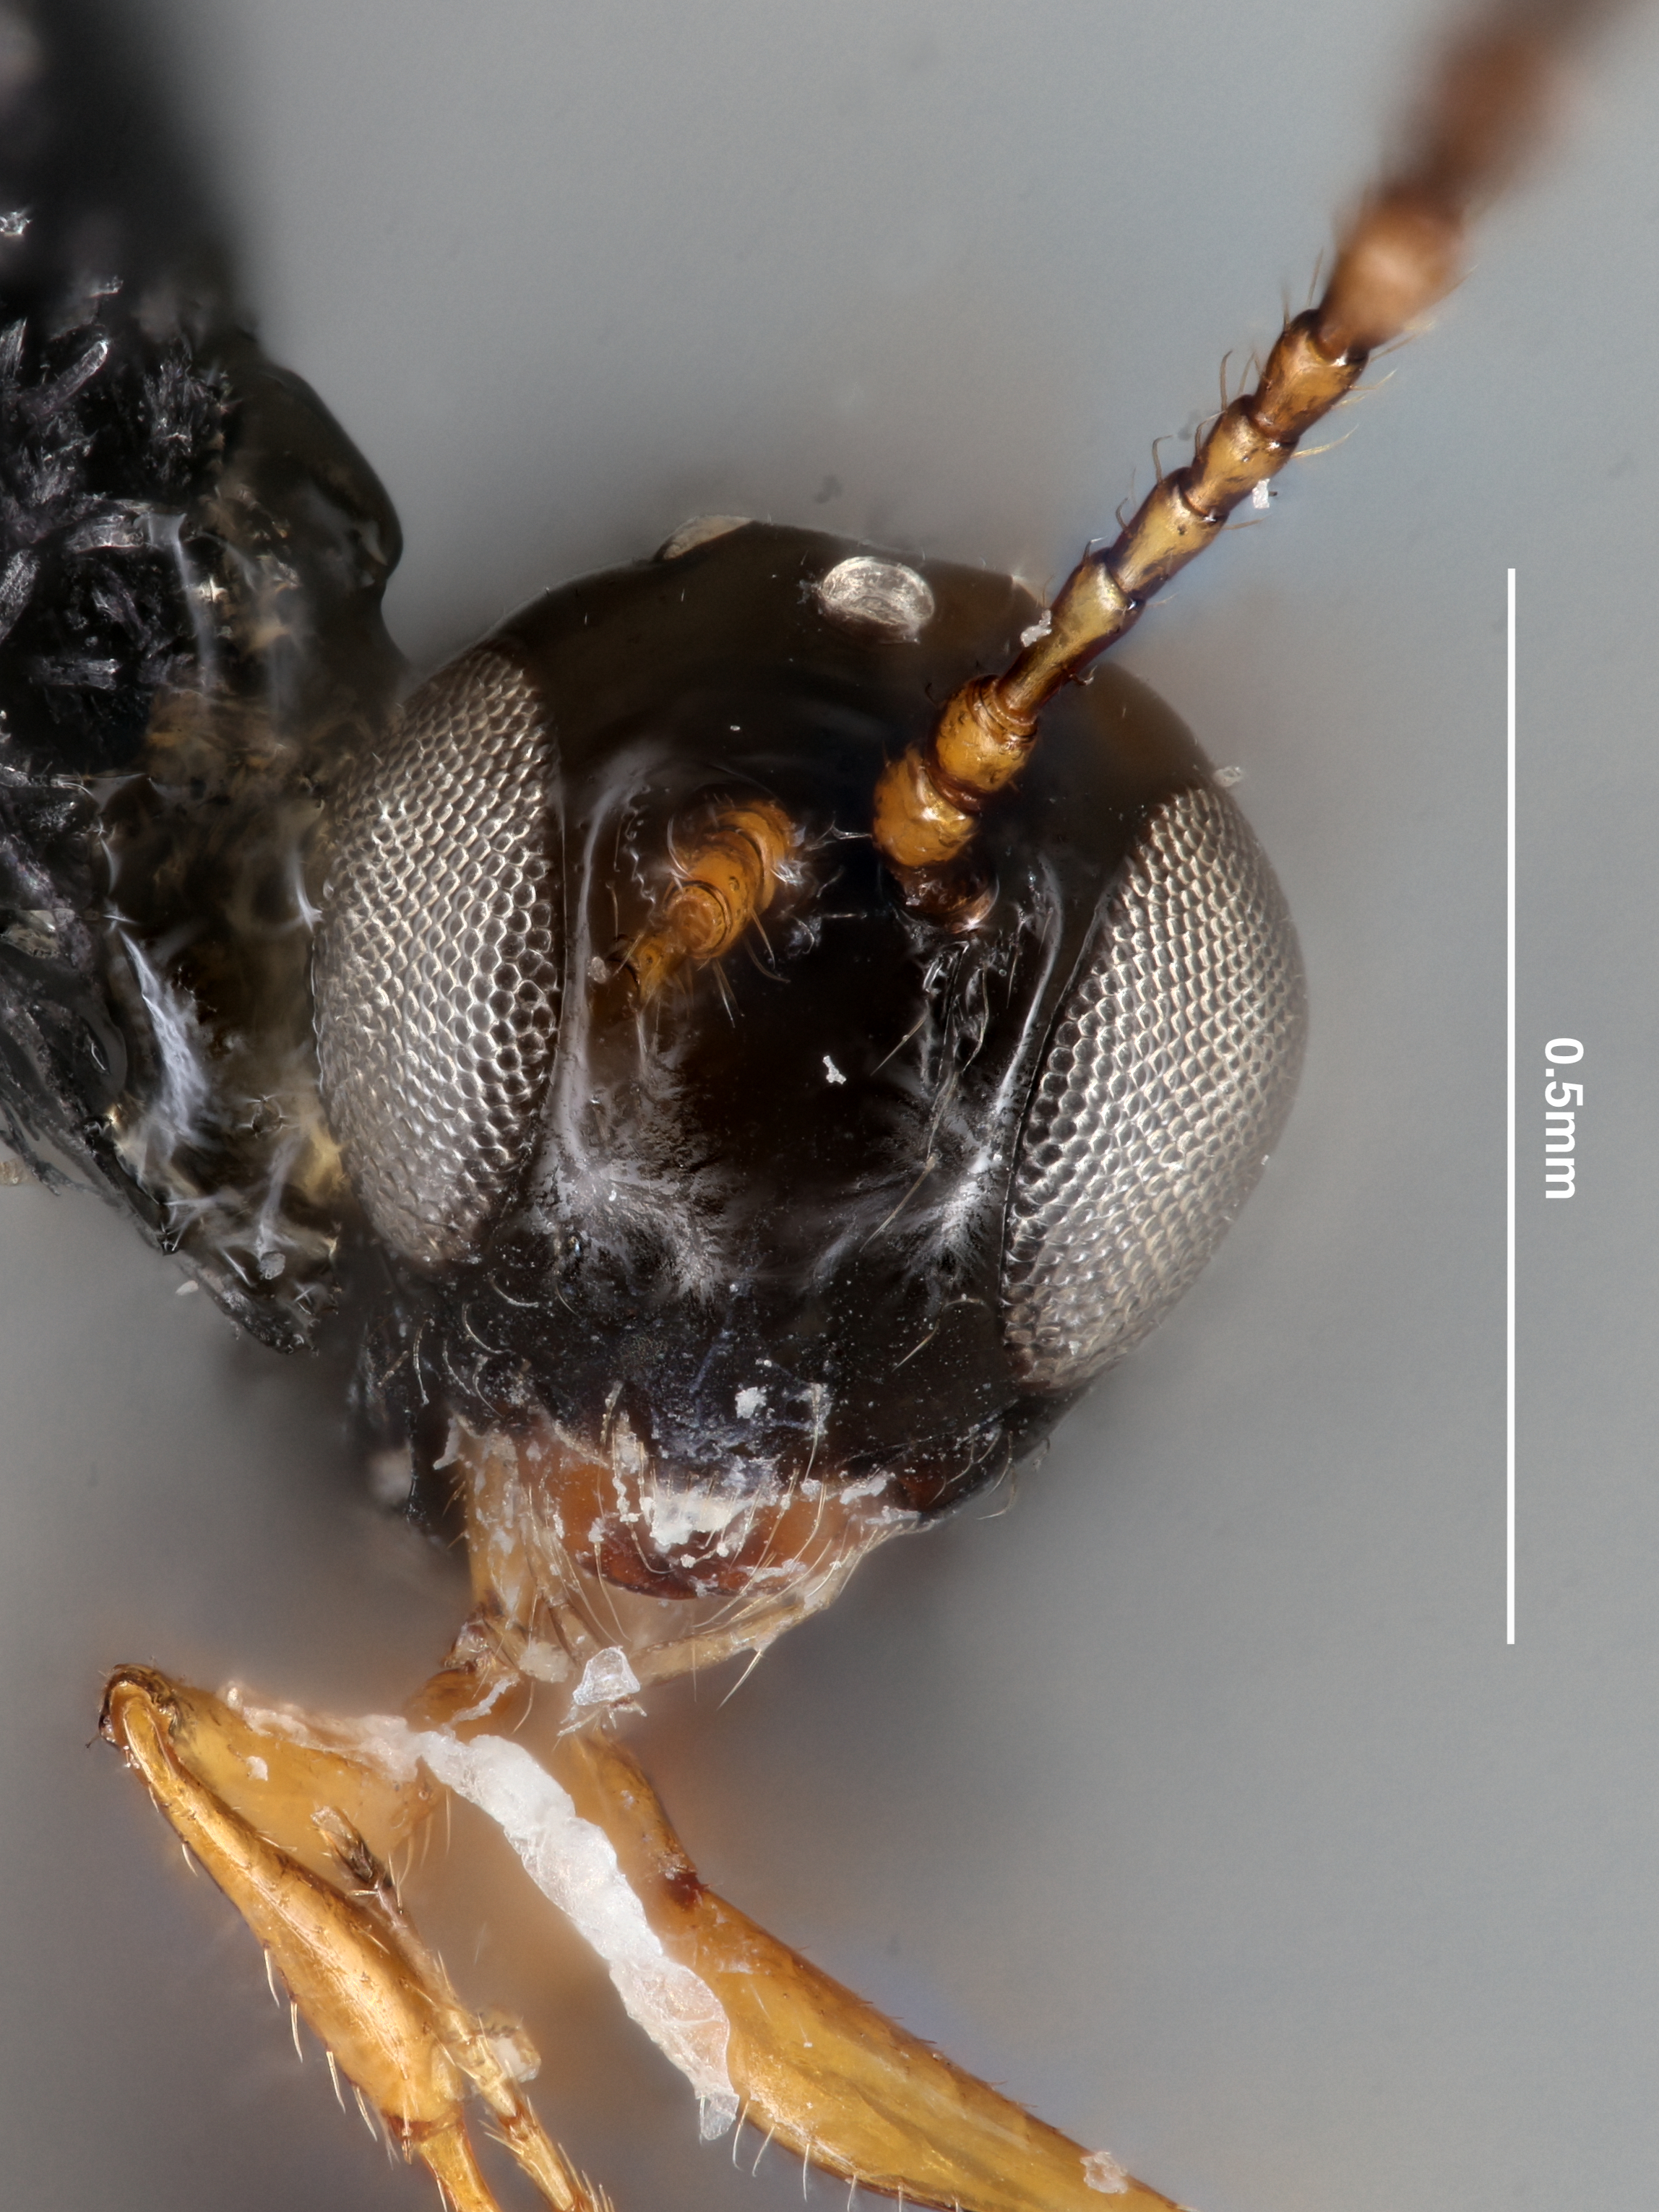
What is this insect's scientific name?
Leptopilina decemflagellum
